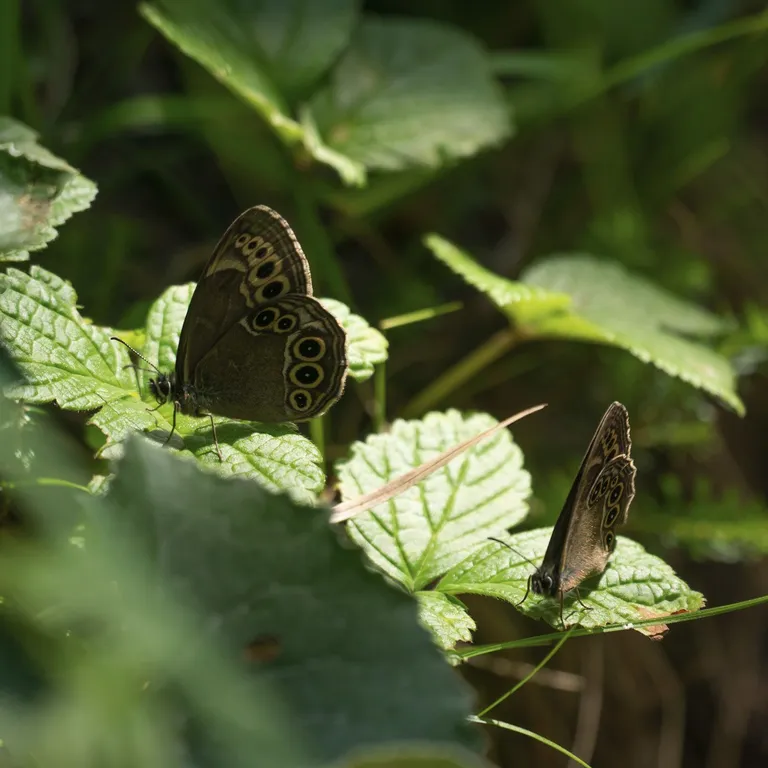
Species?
Lopinga achine (also Pararge achine)
